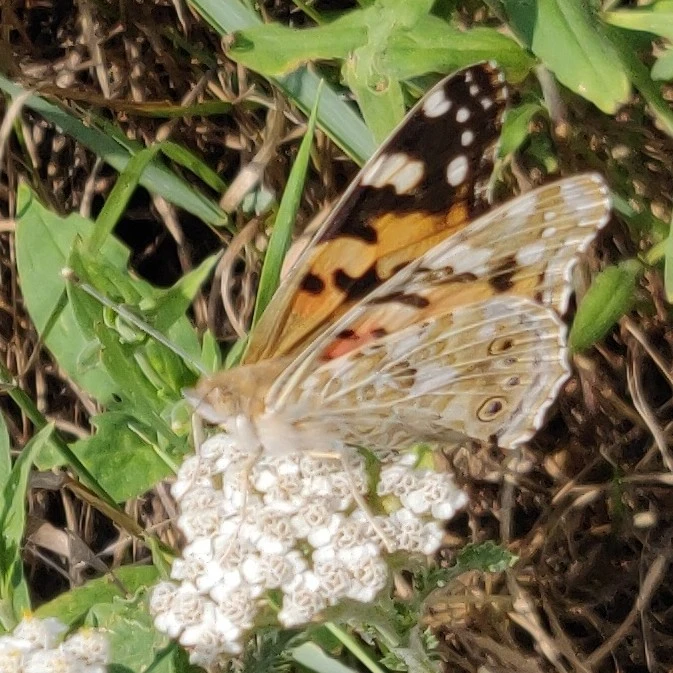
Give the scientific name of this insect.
Vanessa cardui
